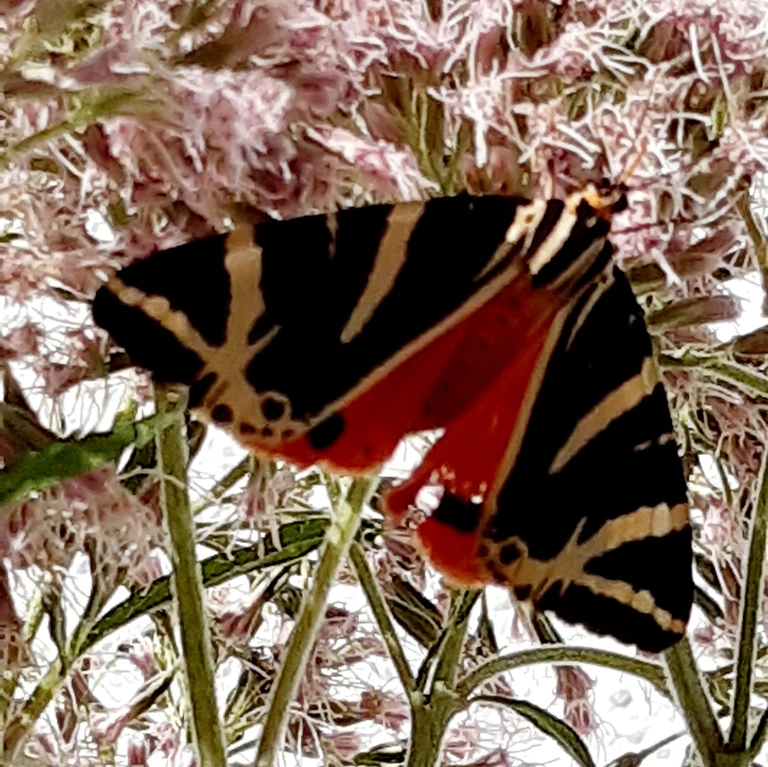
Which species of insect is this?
Euplagia quadripunctaria
